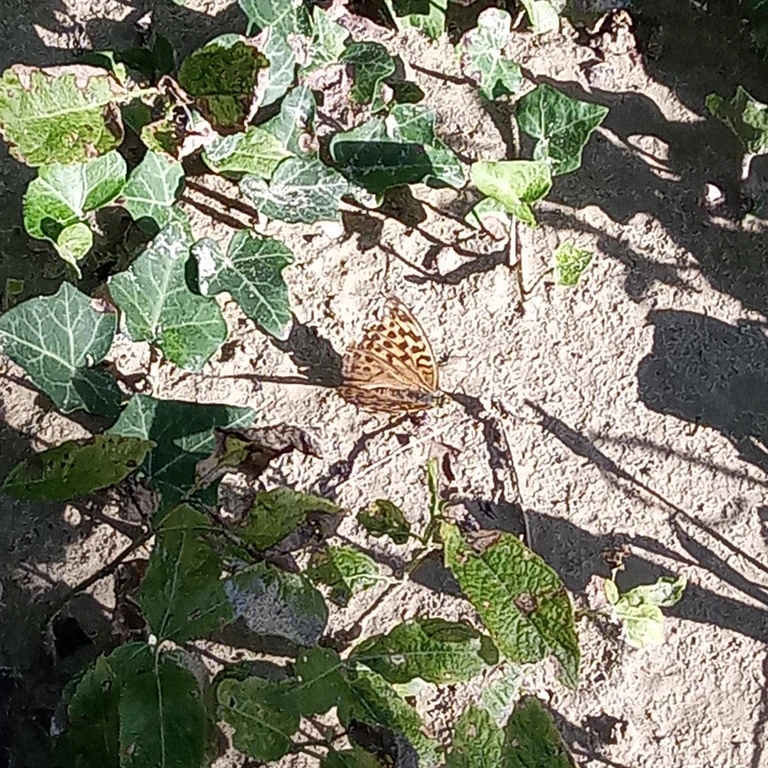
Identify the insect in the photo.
Argynnis paphia
